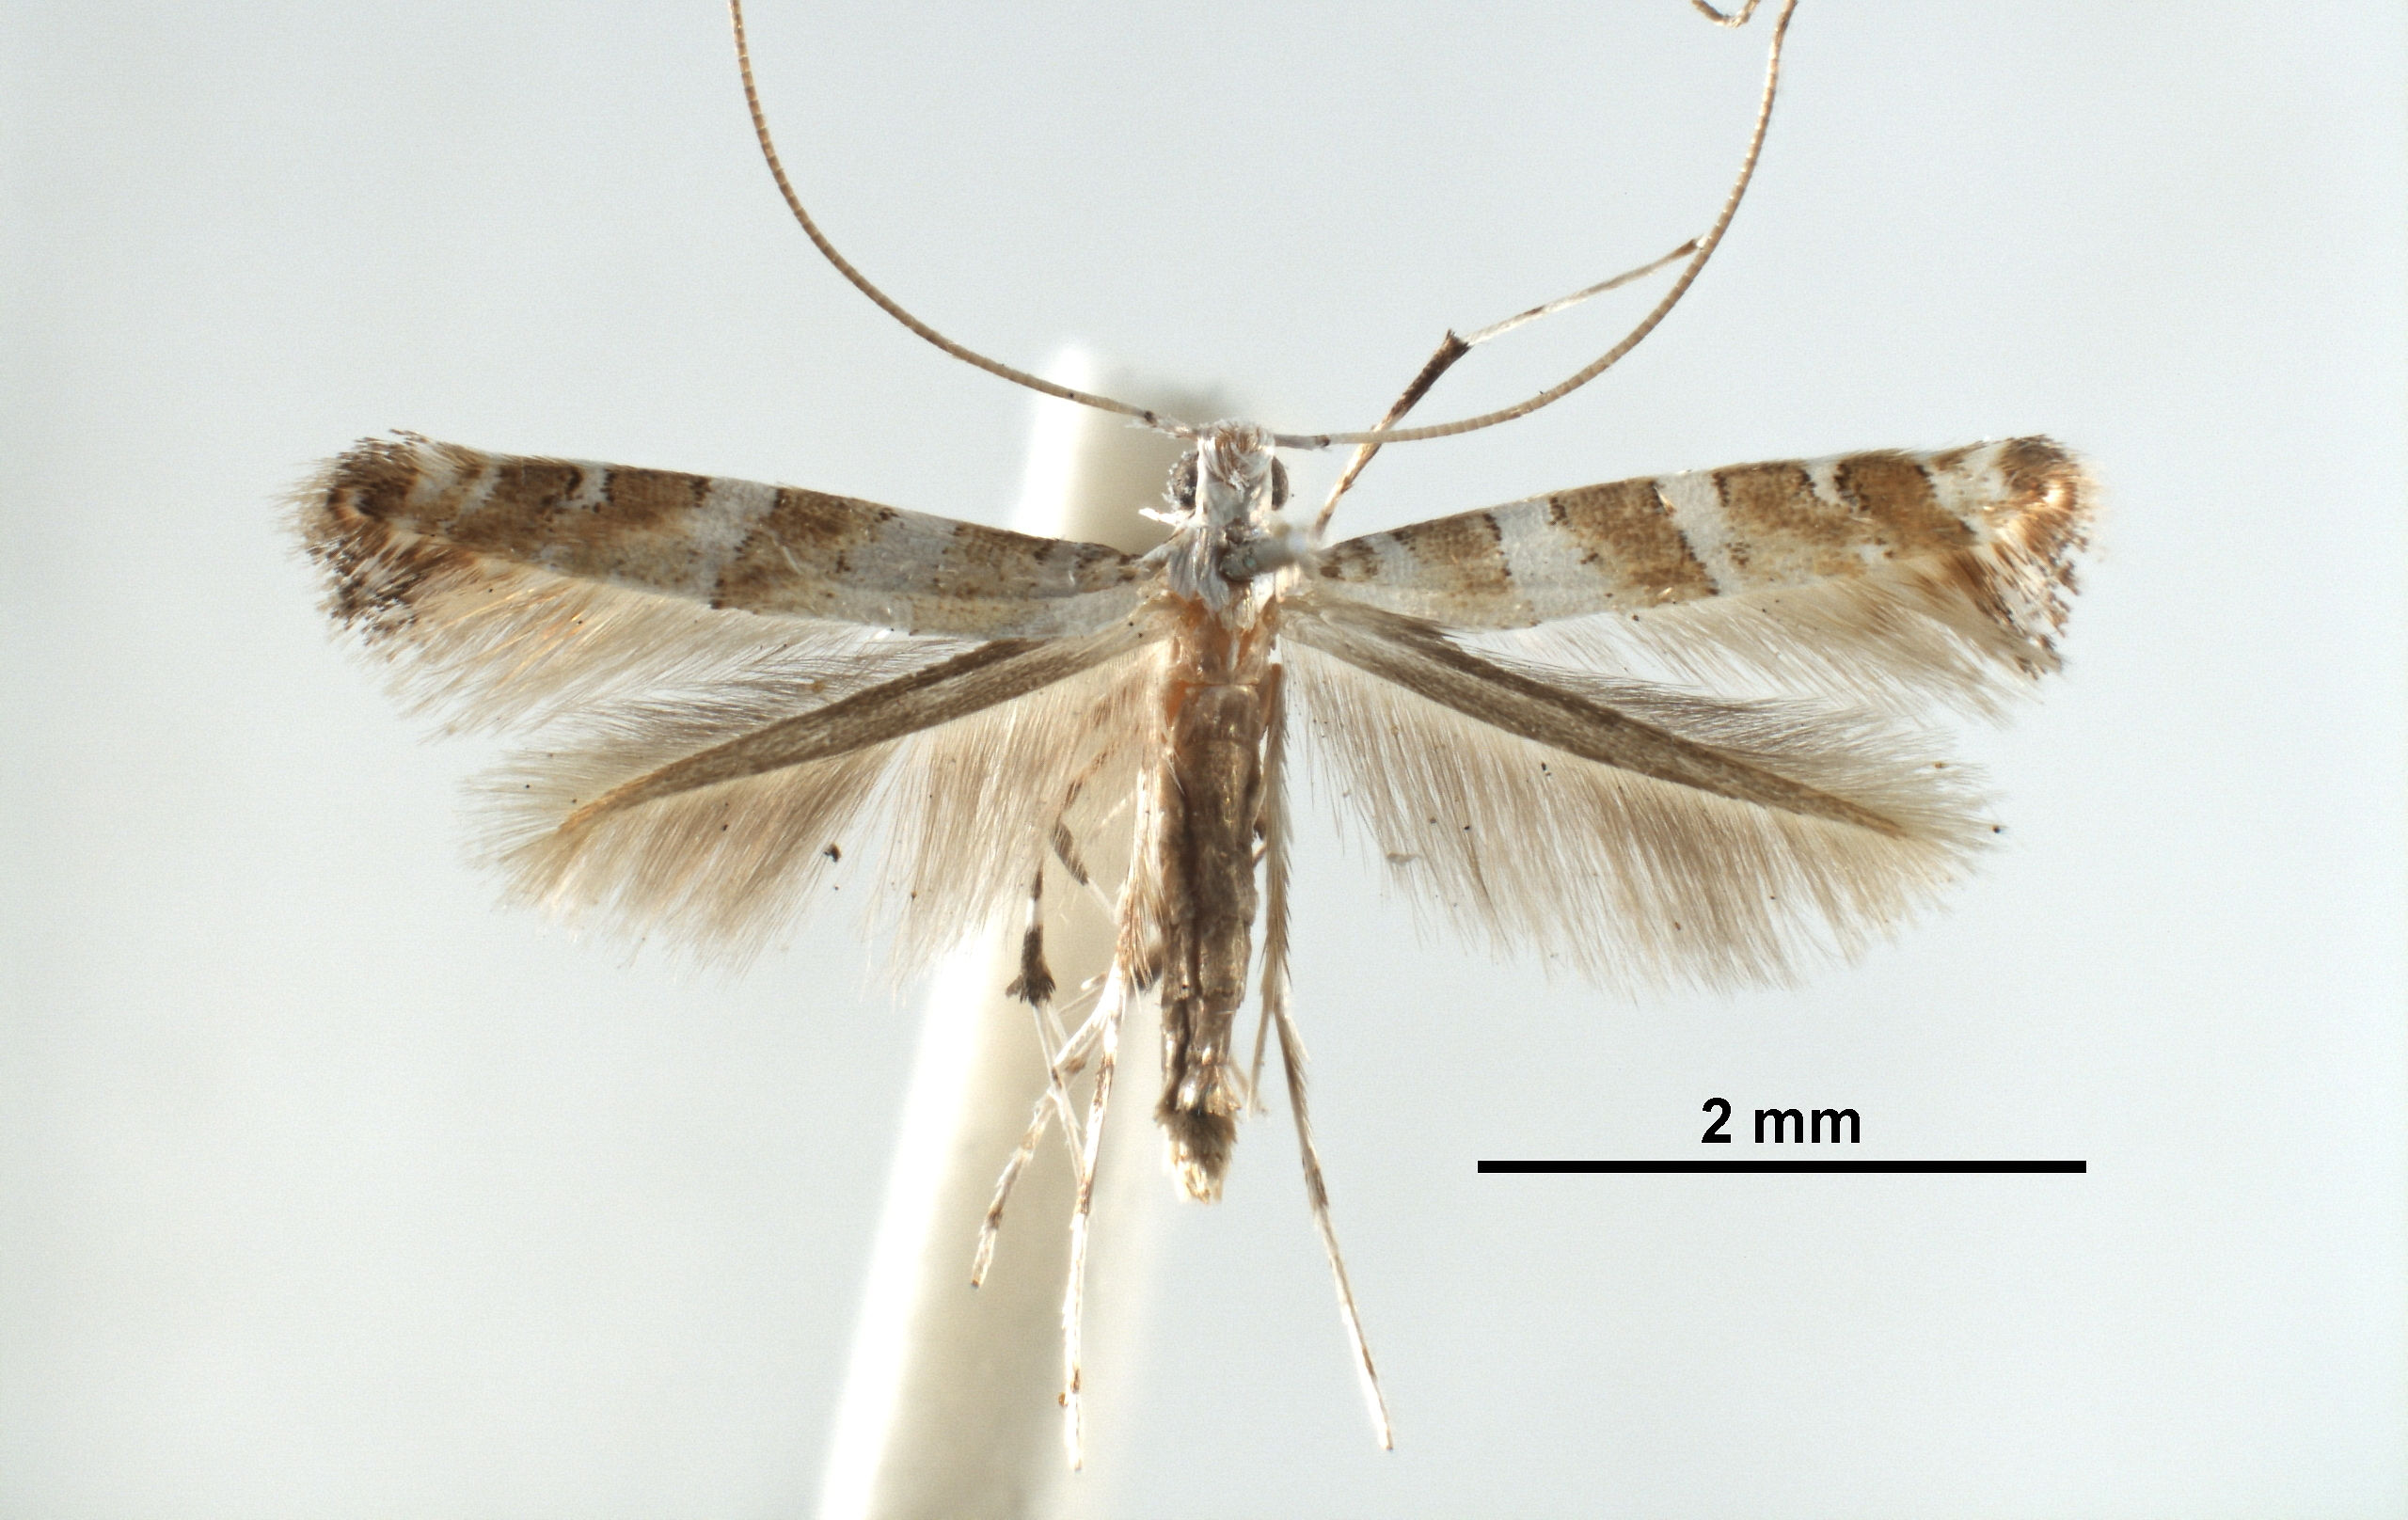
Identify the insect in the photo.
Spulerina astaurota
